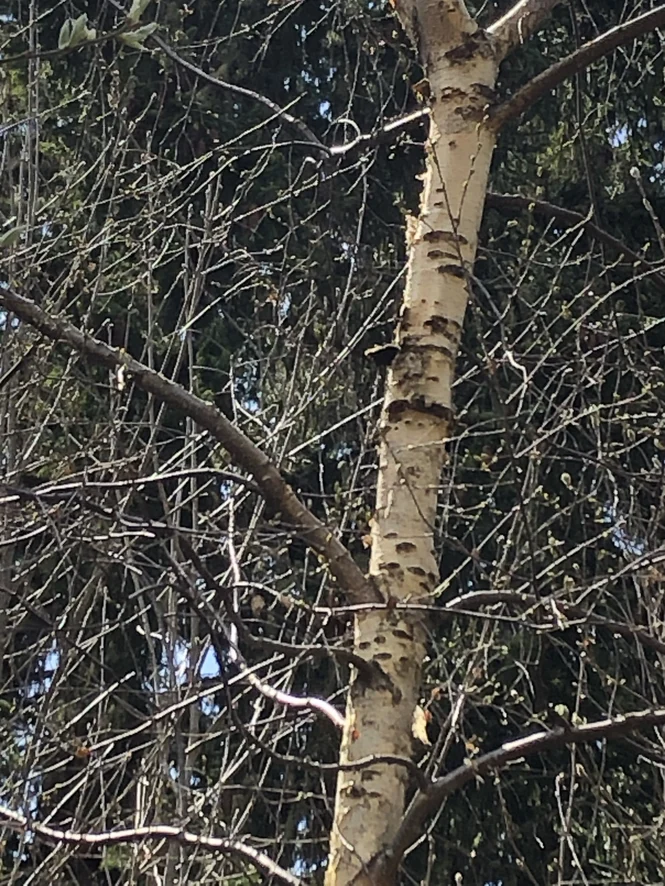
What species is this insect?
Nymphalis antiopa
